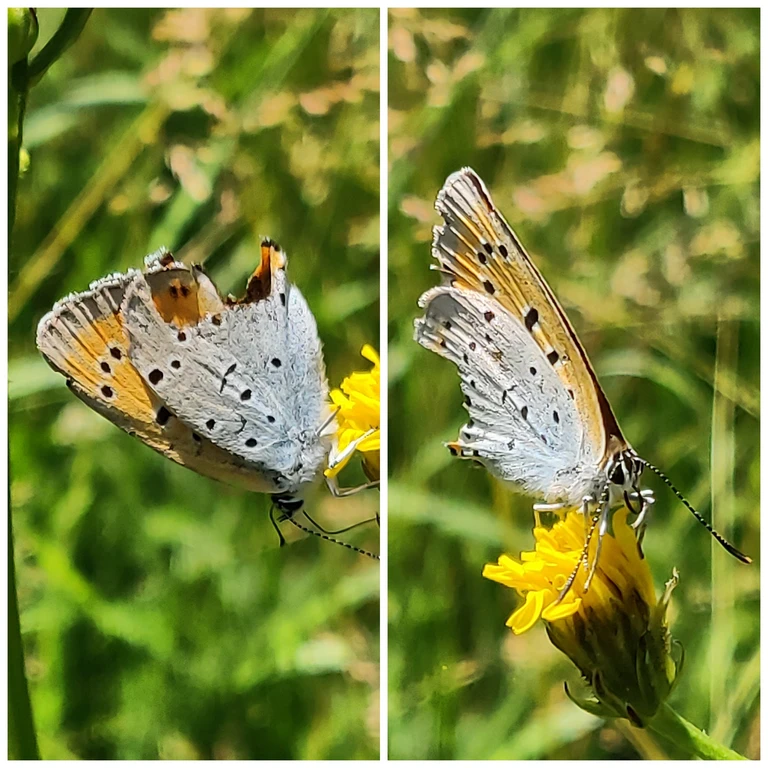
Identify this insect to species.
Lycaena dispar
